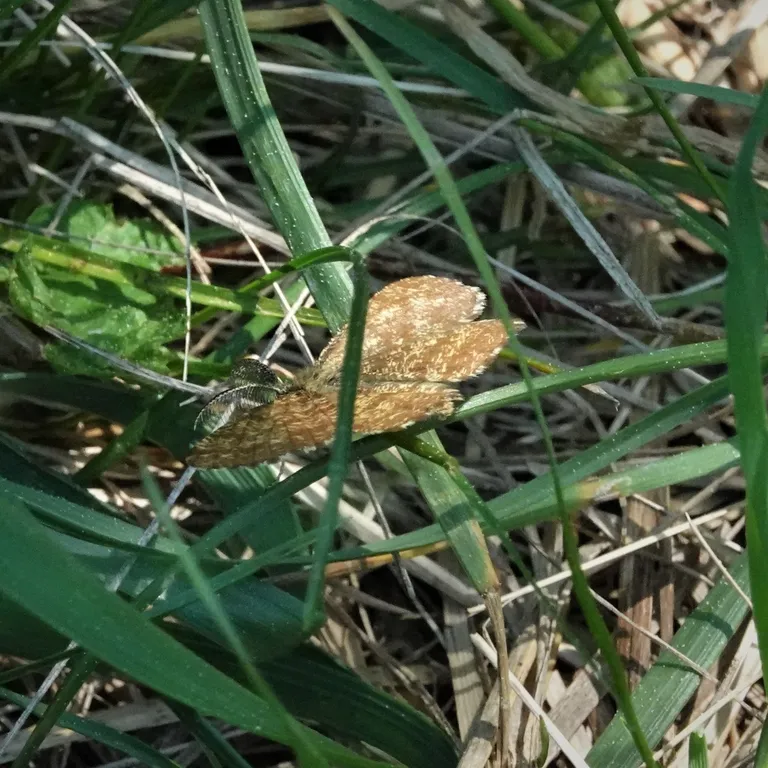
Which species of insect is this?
Ematurga atomaria
